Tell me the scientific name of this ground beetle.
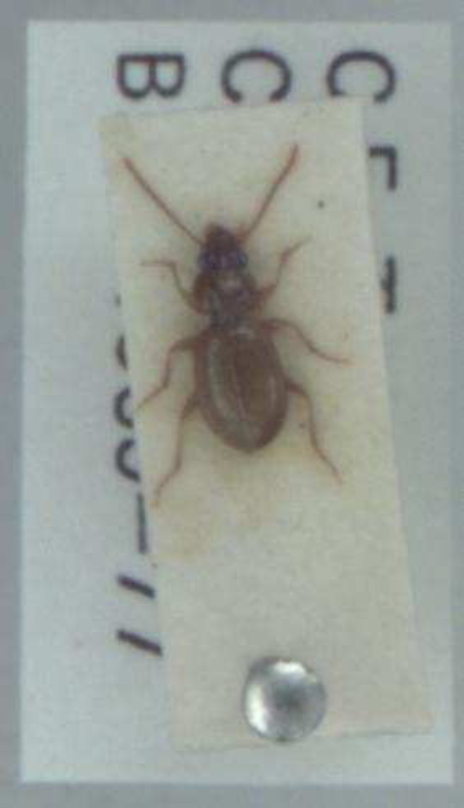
Epaphius secalis
